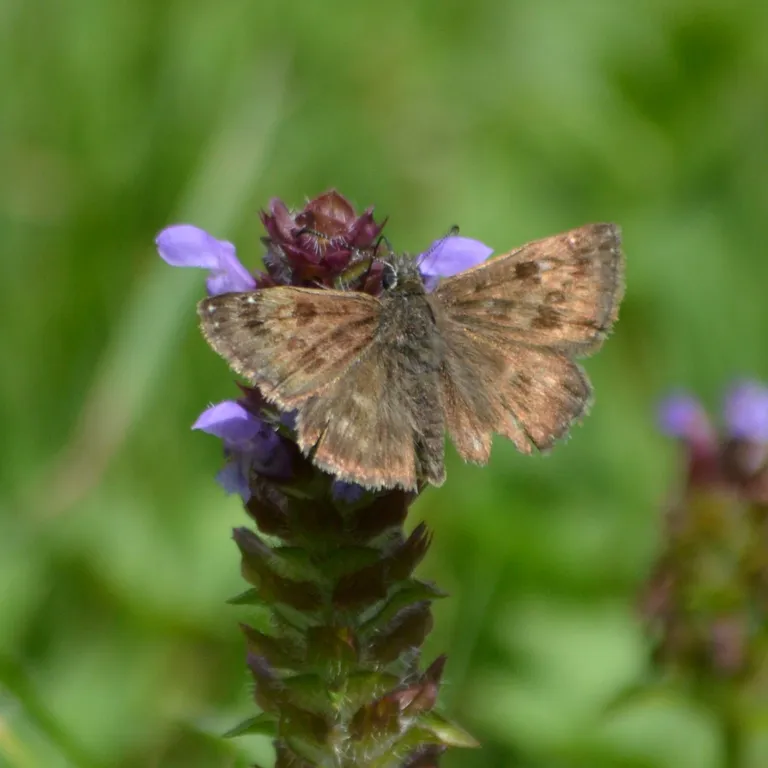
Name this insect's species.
Erynnis tages
